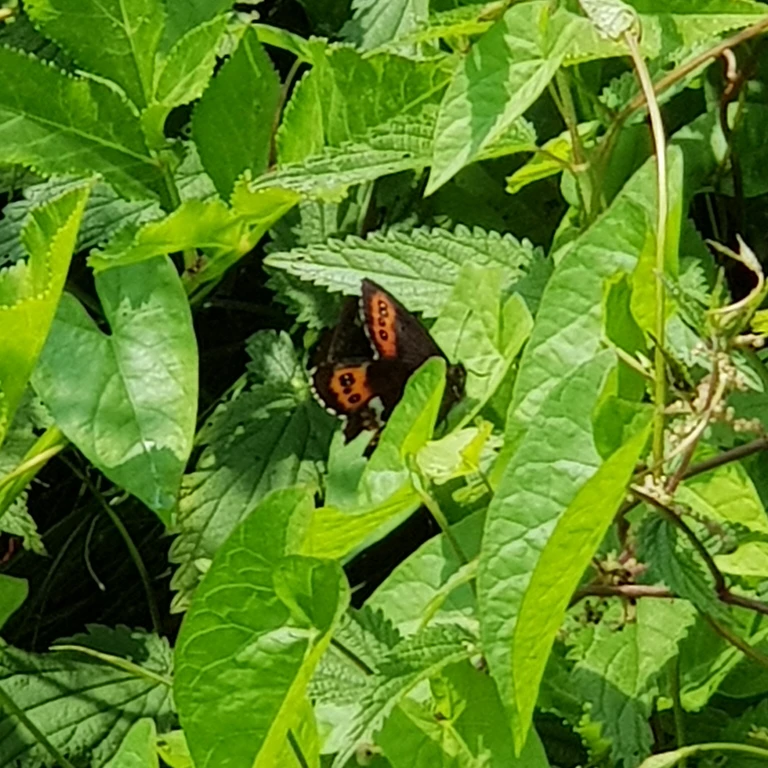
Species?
Erebia ligea
